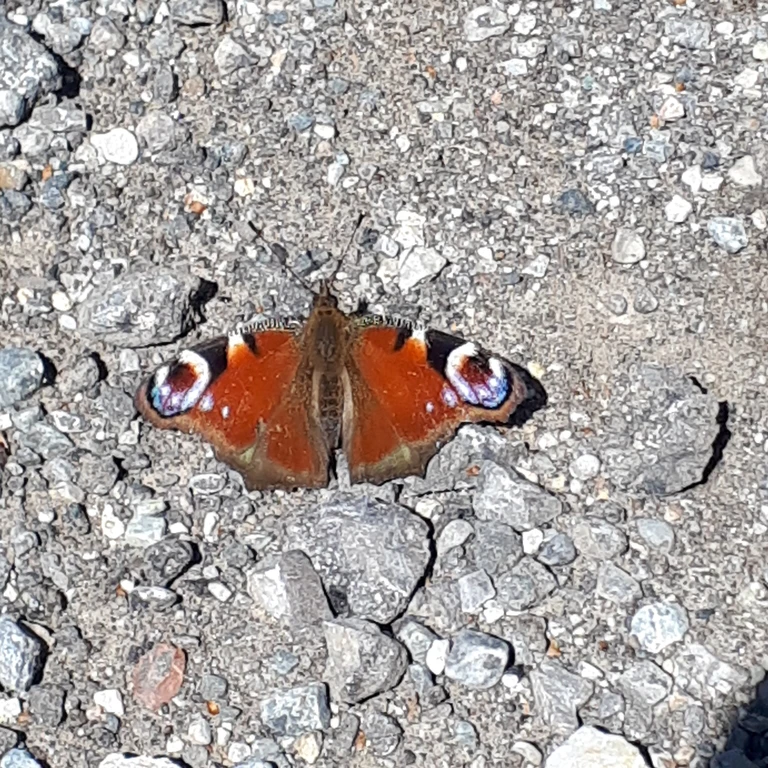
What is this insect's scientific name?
Aglais io
